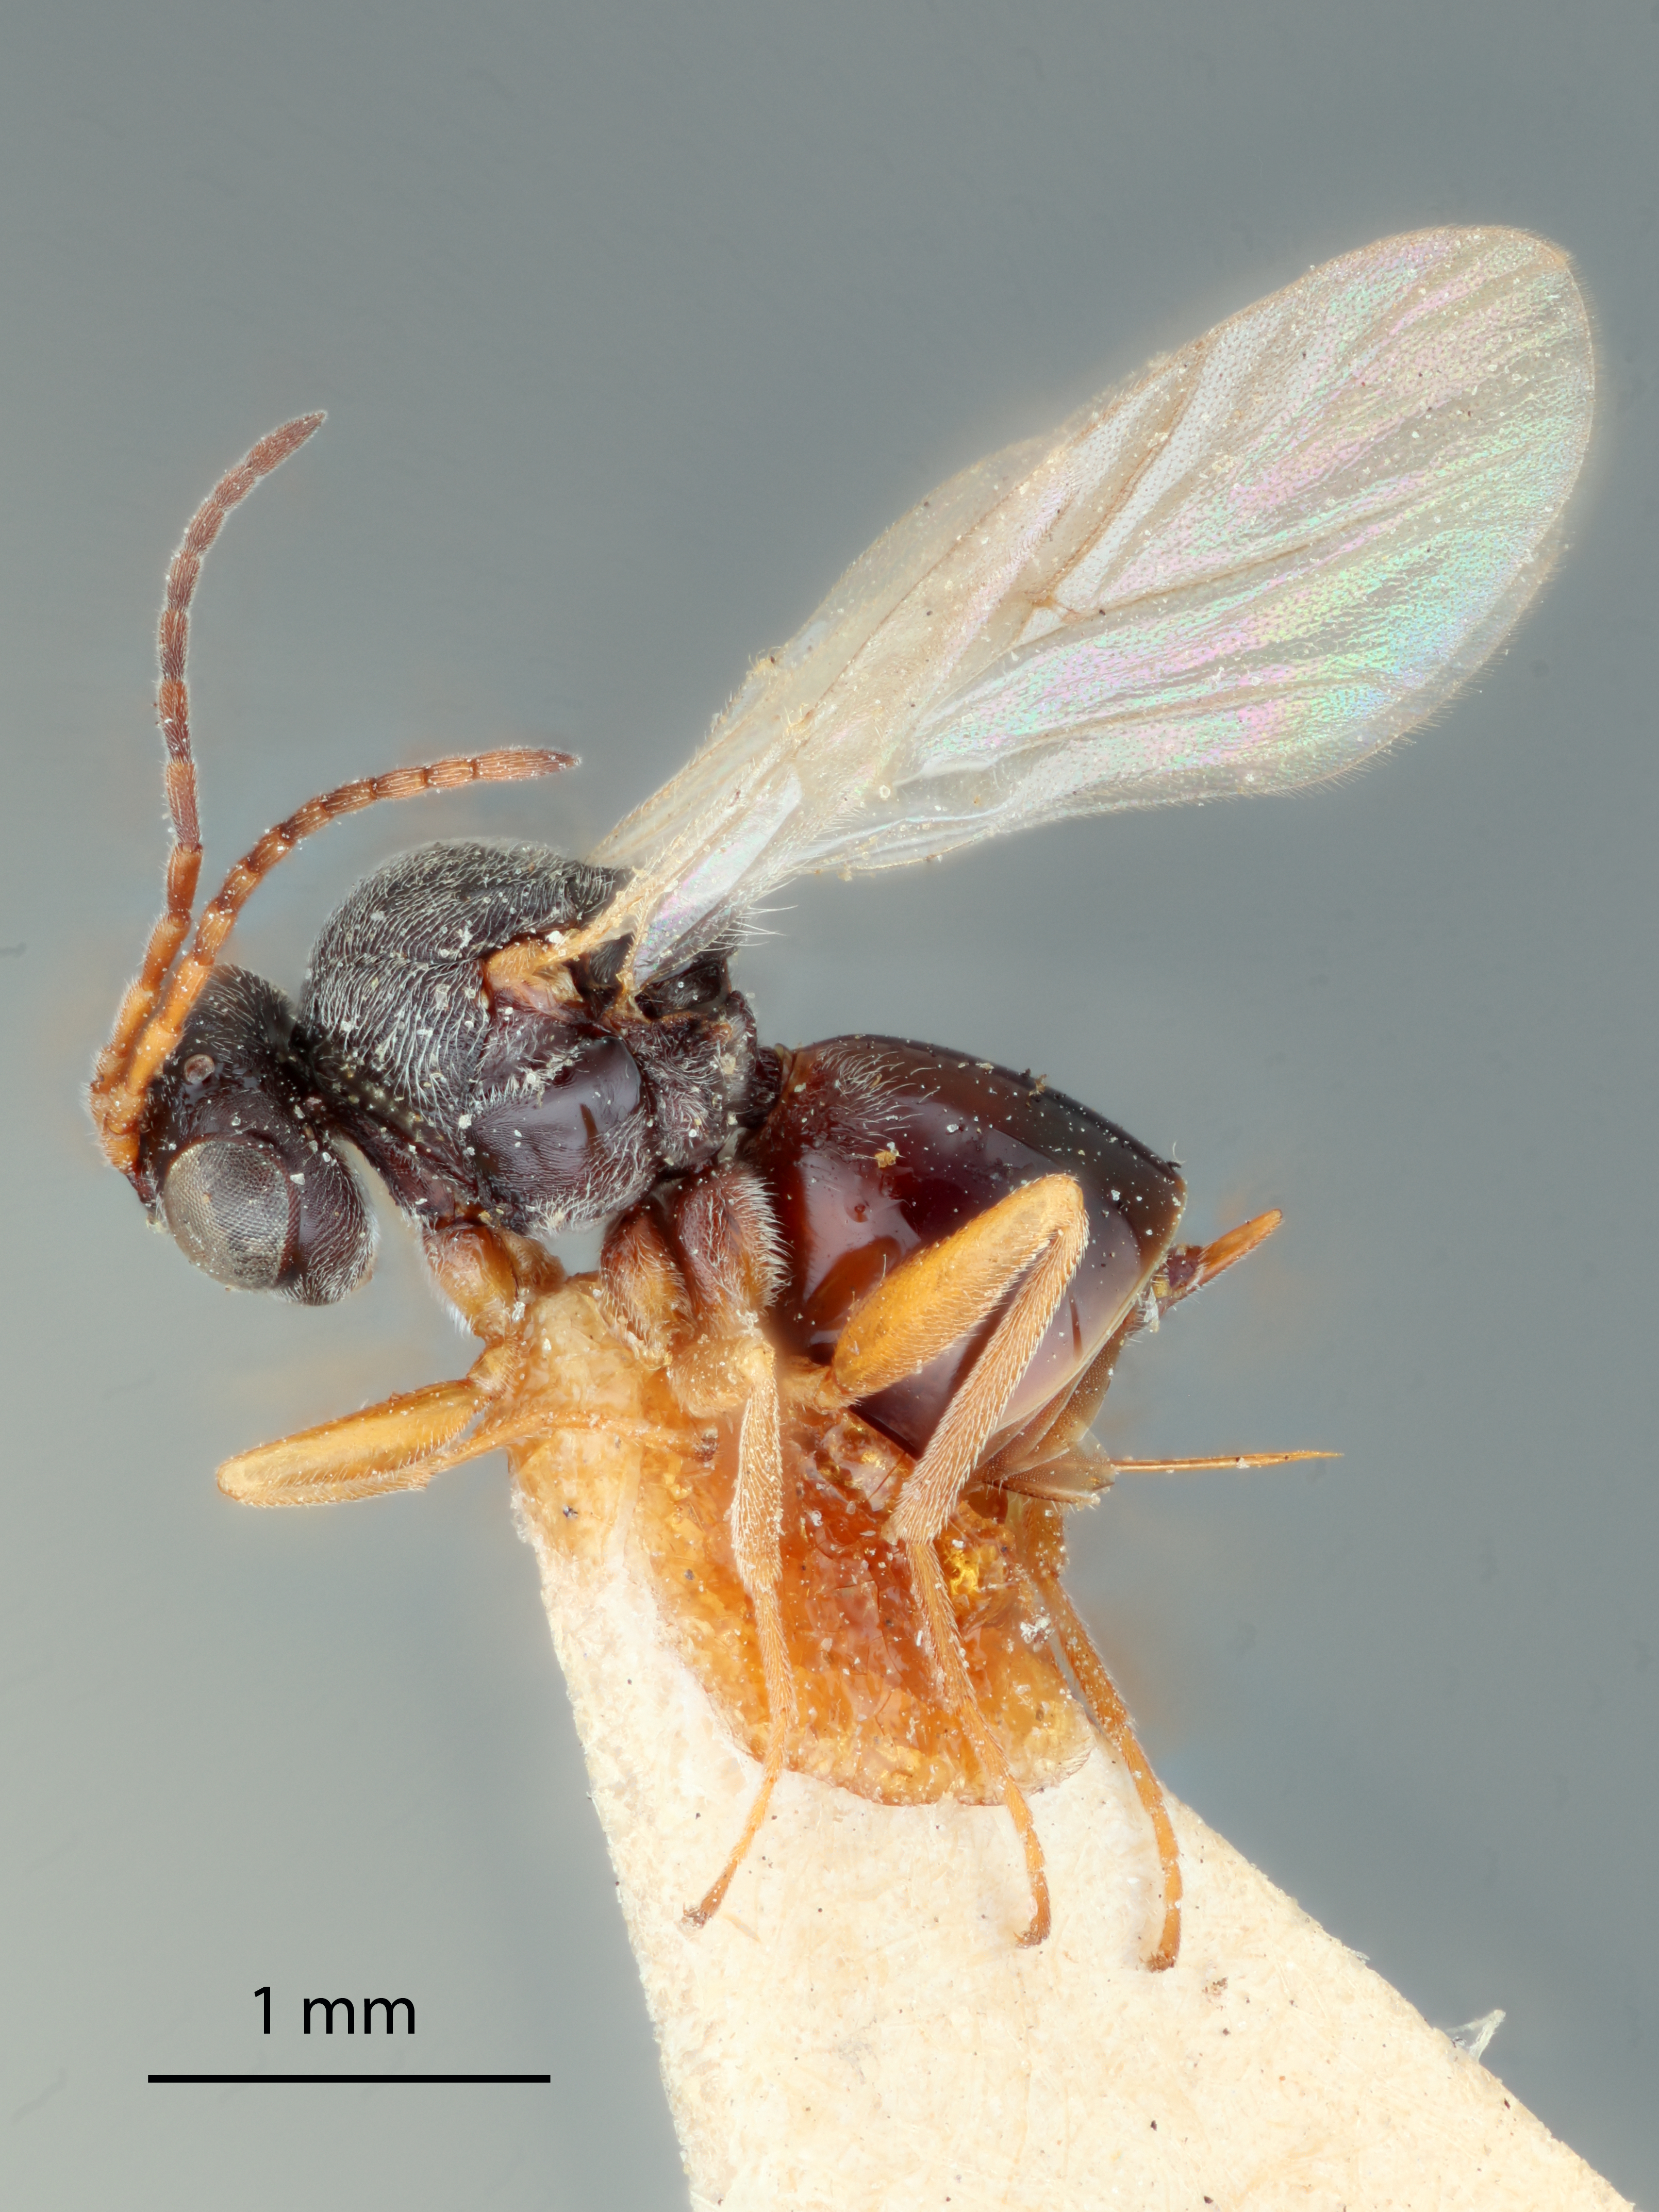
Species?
Periclistus smilacis
